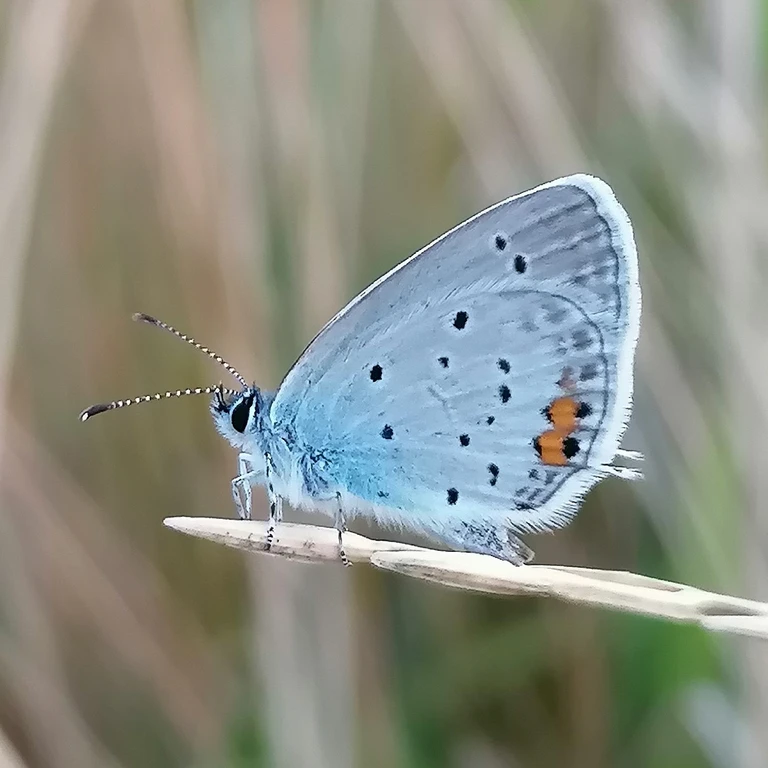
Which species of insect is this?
Cupido argiades (also Elkalyce argiades)
